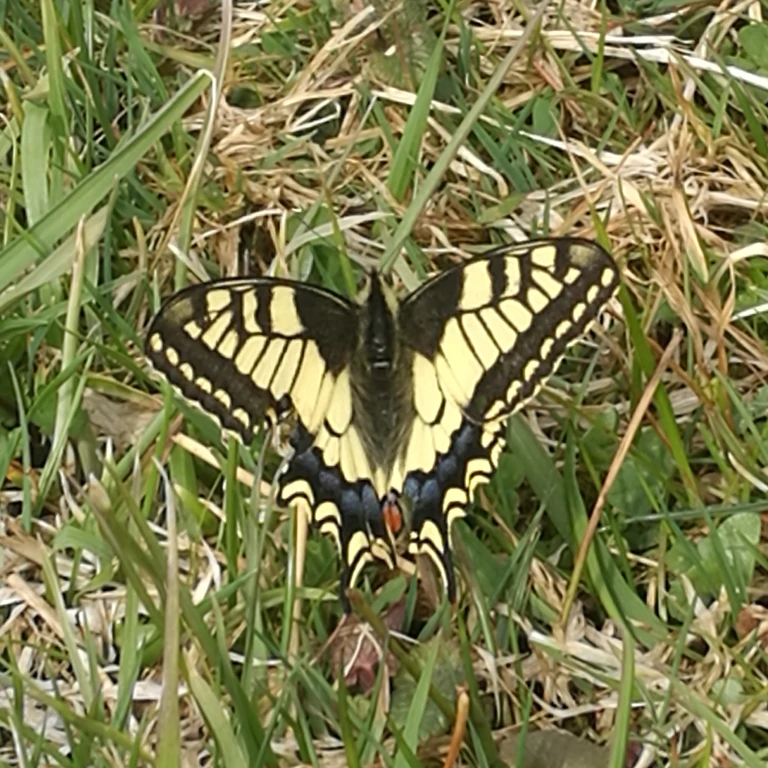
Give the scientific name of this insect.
Papilio machaon
